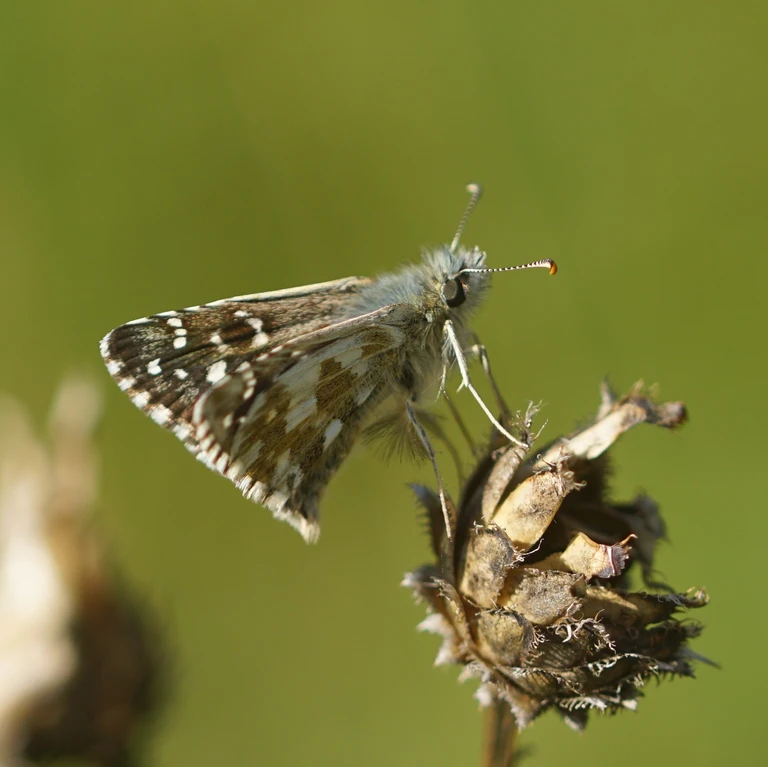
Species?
Pyrgus armoricanus
